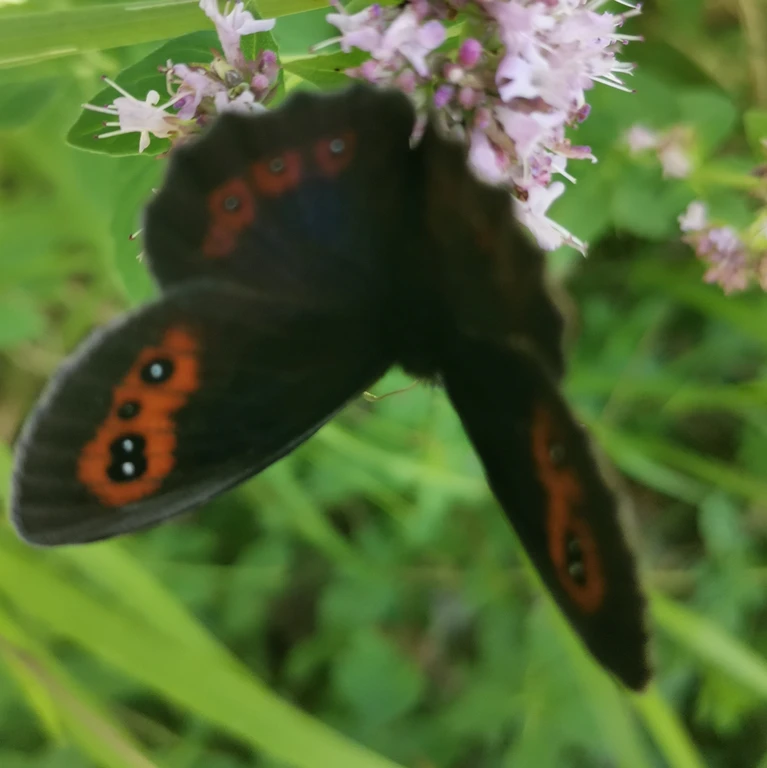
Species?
Erebia aethiops
